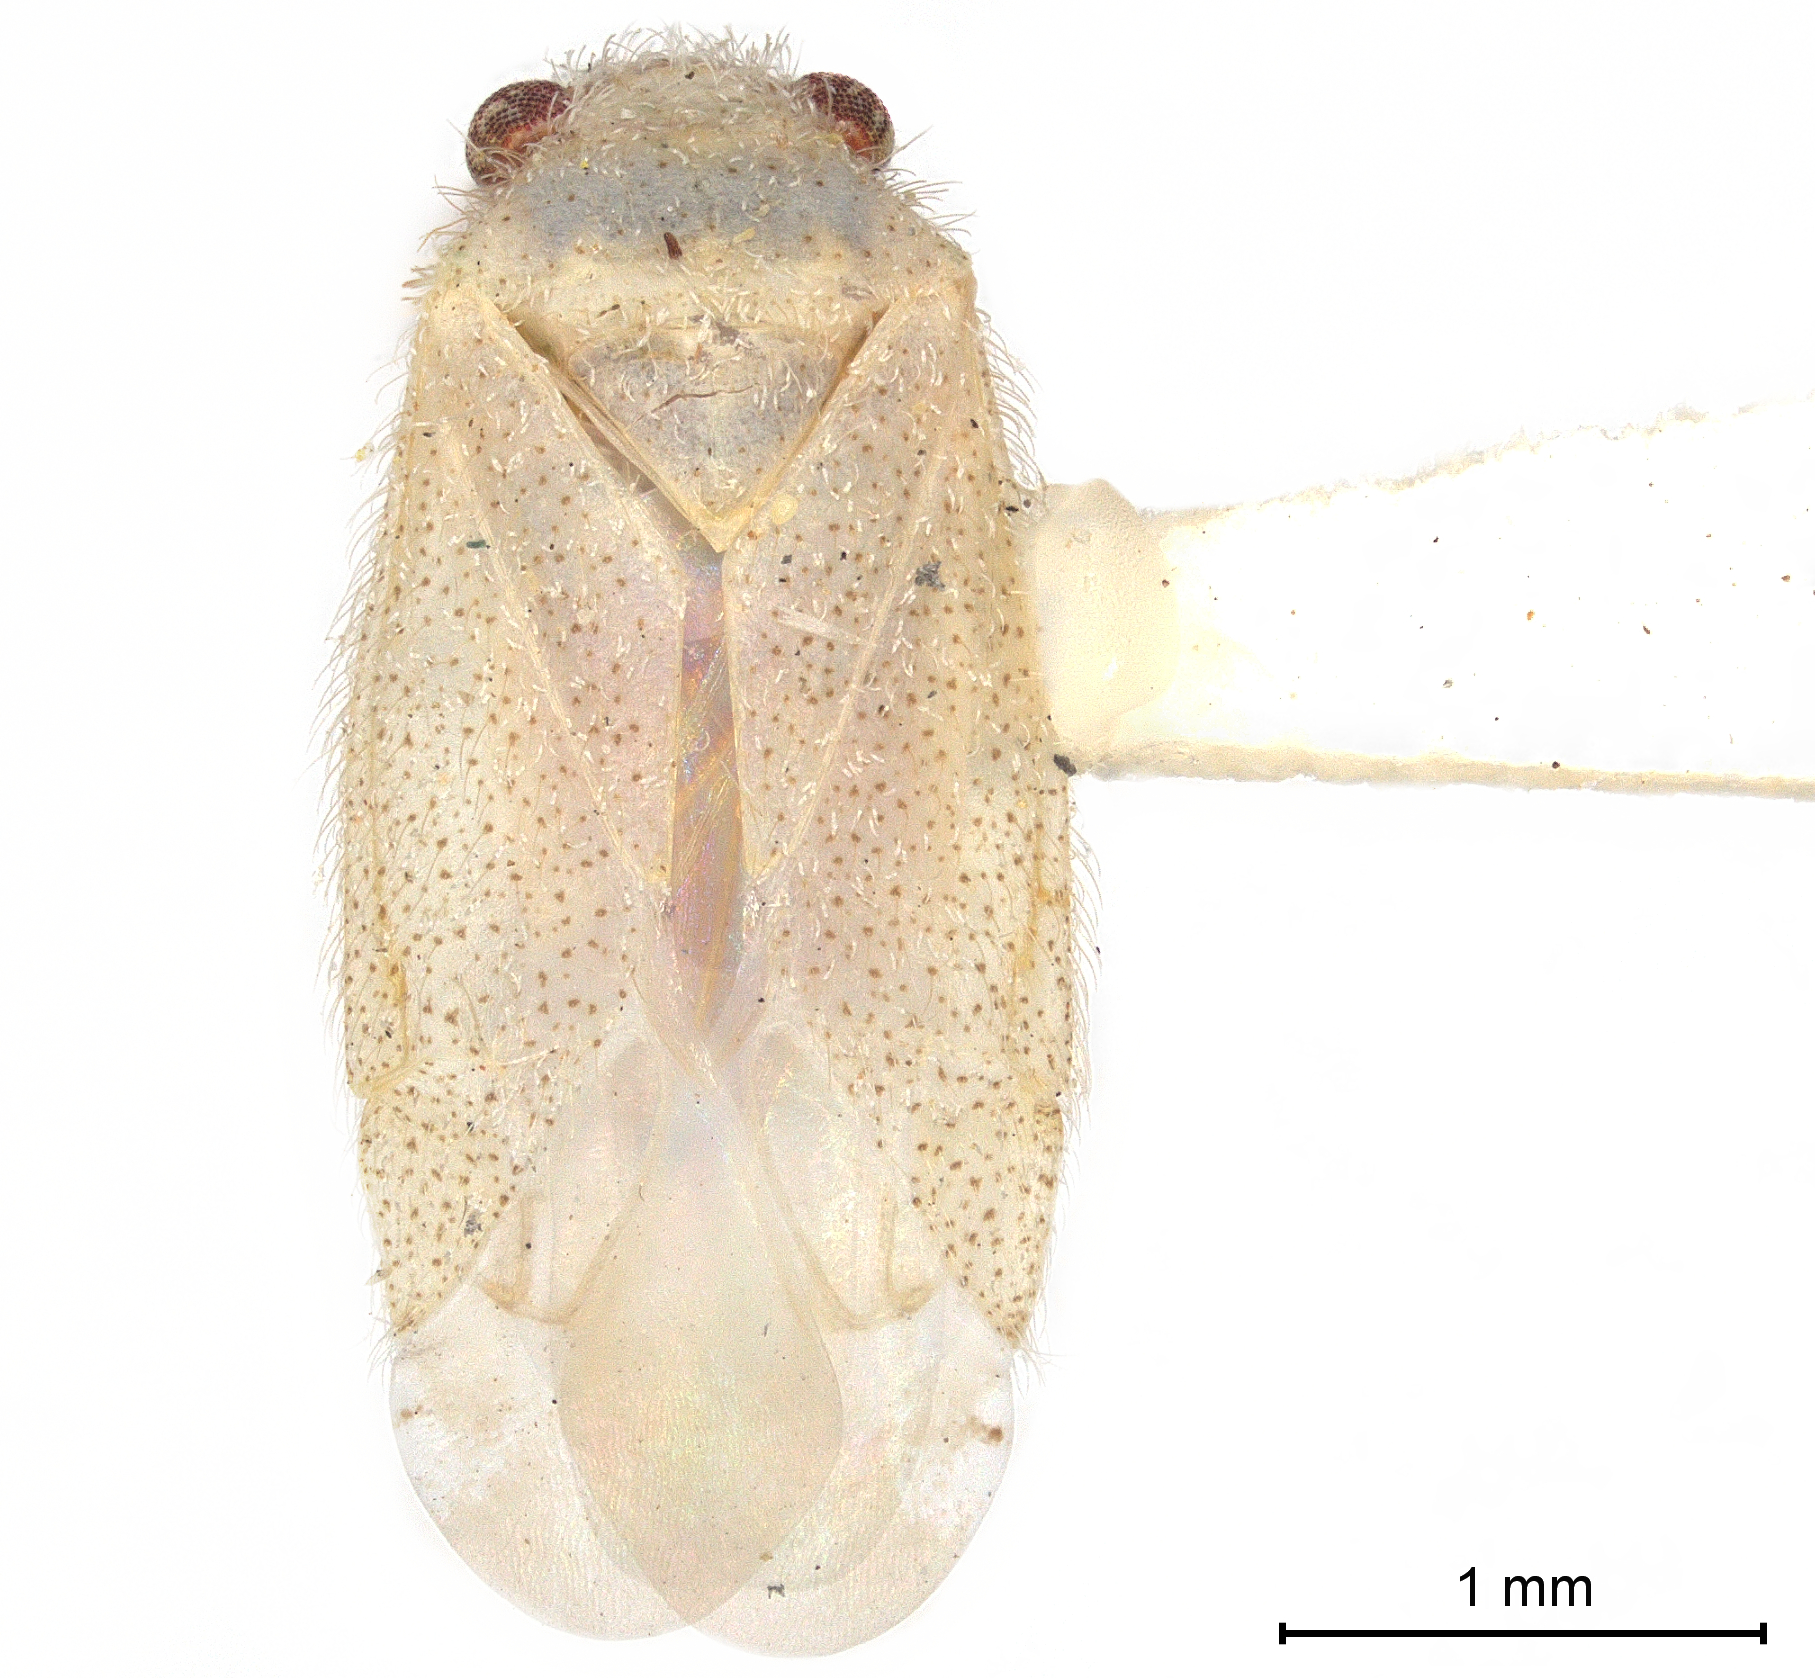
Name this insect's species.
Hambletoniola antennata
